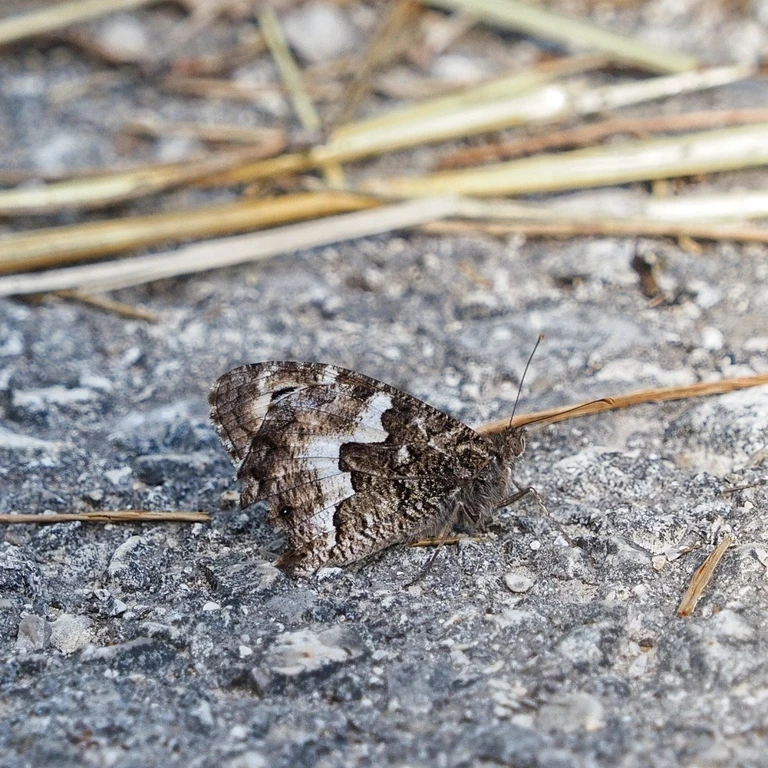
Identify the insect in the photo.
Hipparchia semele
